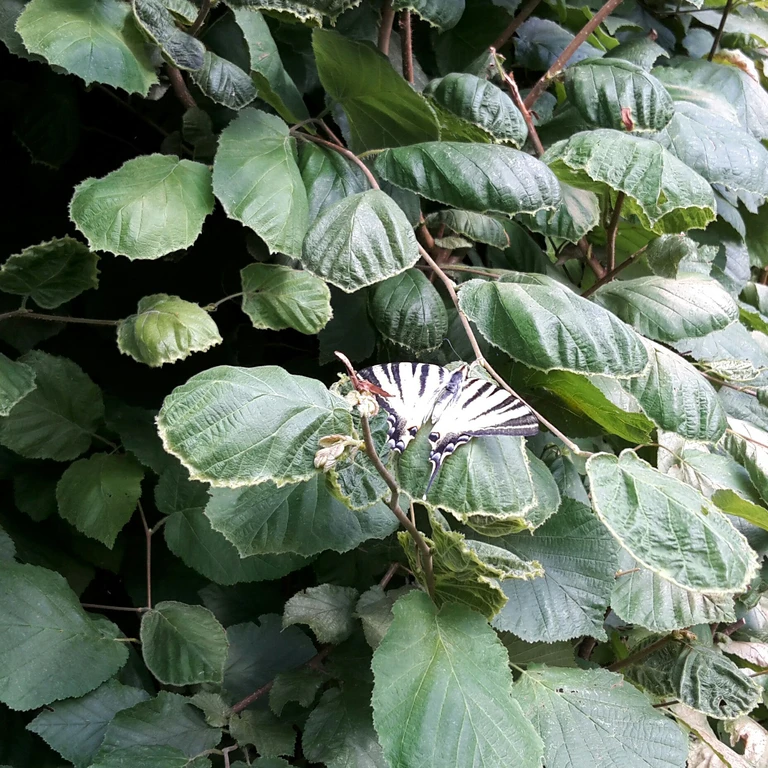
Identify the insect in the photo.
Iphiclides podalirius
